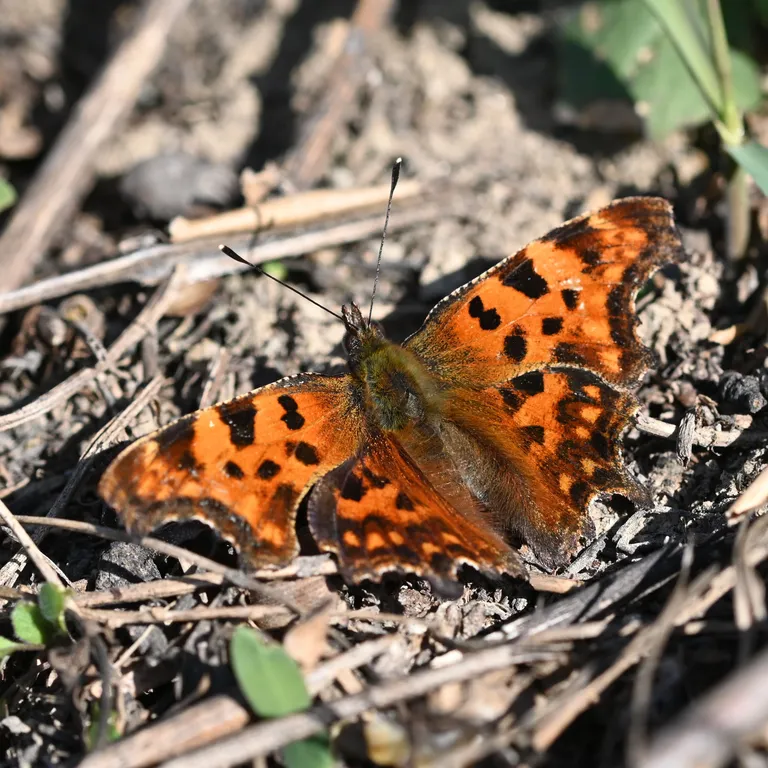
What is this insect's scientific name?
Polygonia c-album
